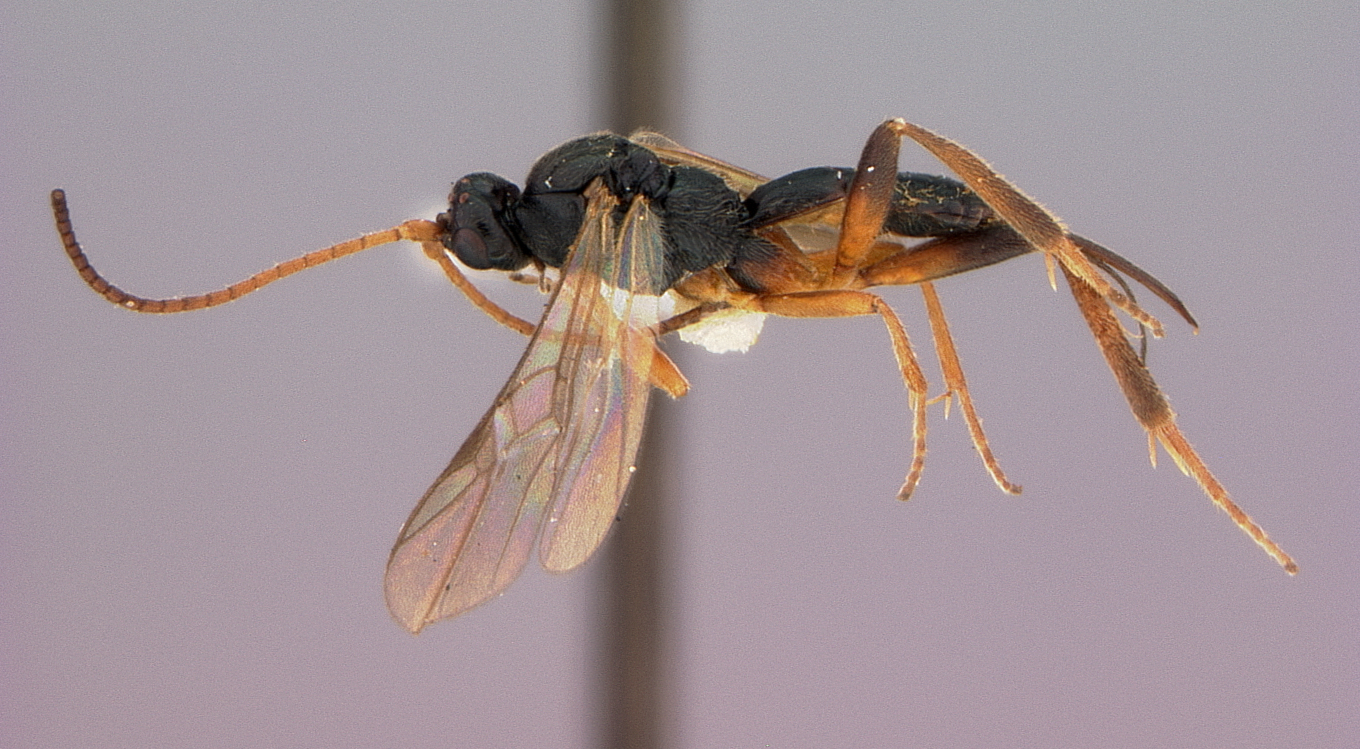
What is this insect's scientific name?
Orgilus burksi
